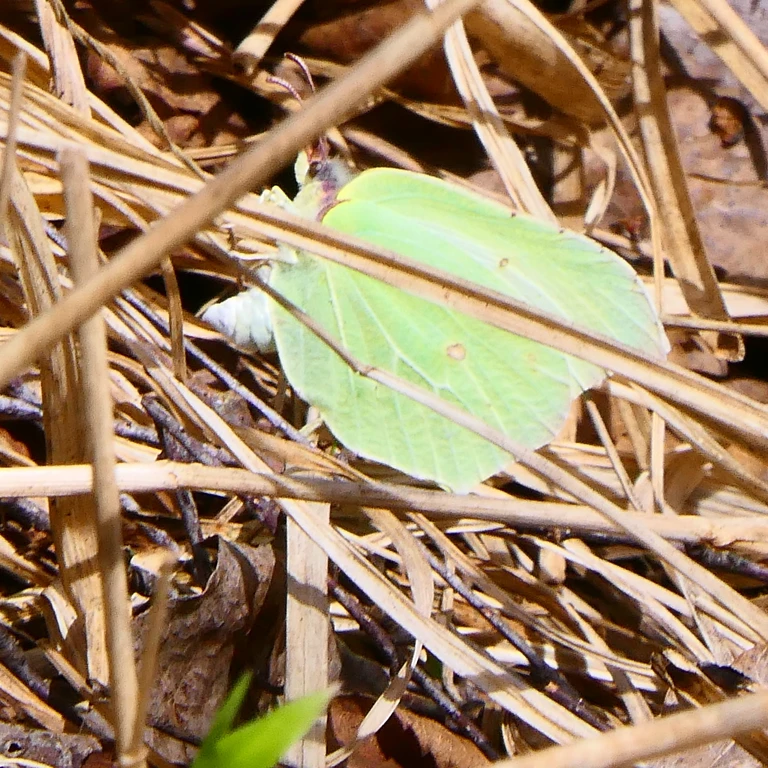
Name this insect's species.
Gonepteryx rhamni
